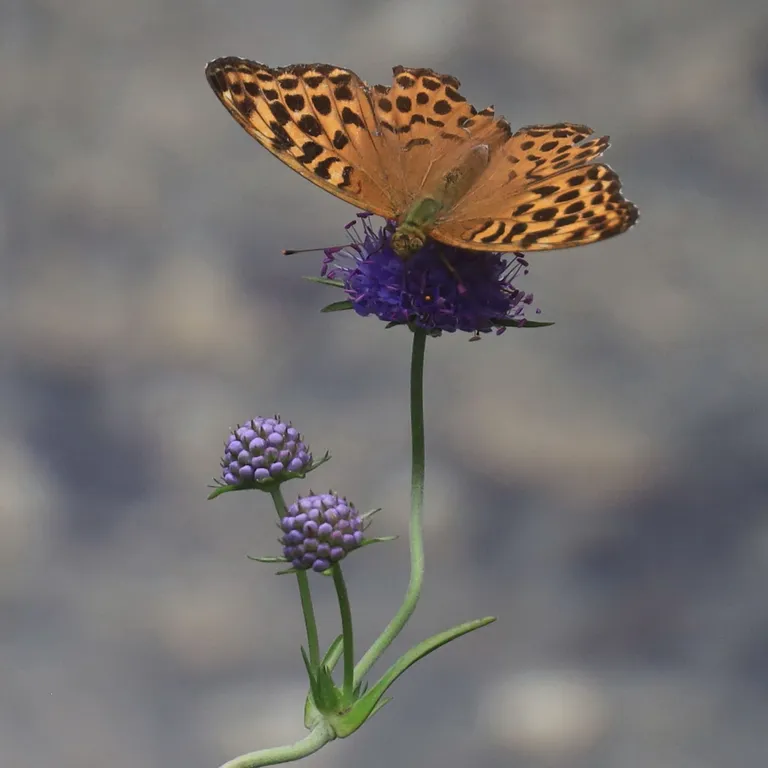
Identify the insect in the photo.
Argynnis paphia
